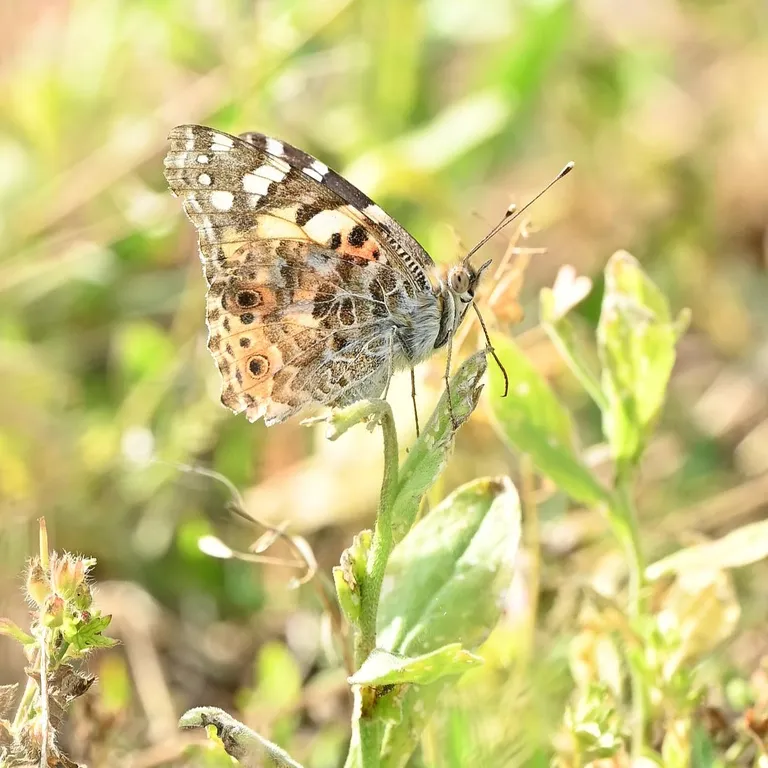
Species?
Vanessa cardui
